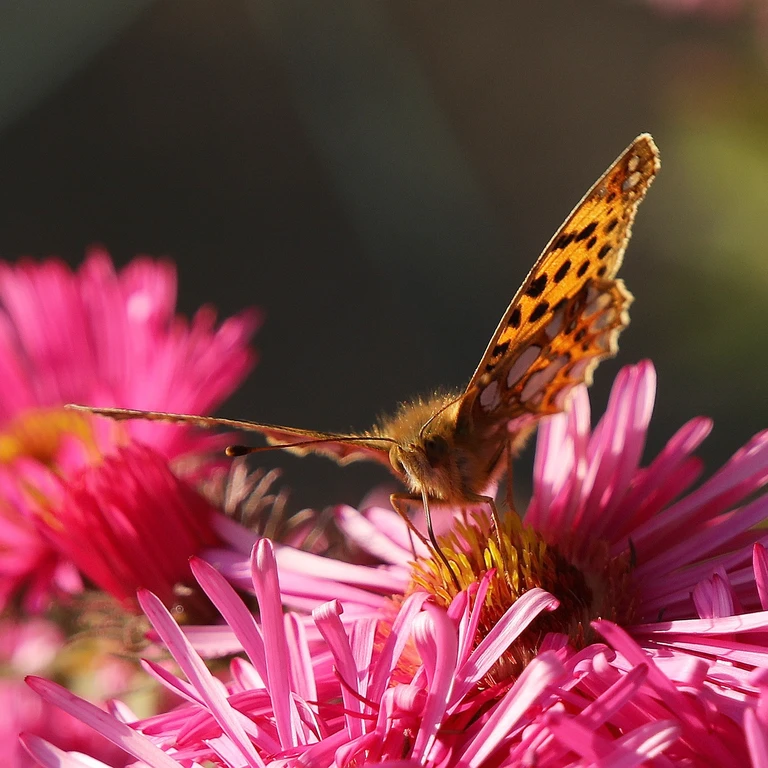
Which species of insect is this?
Issoria lathonia
